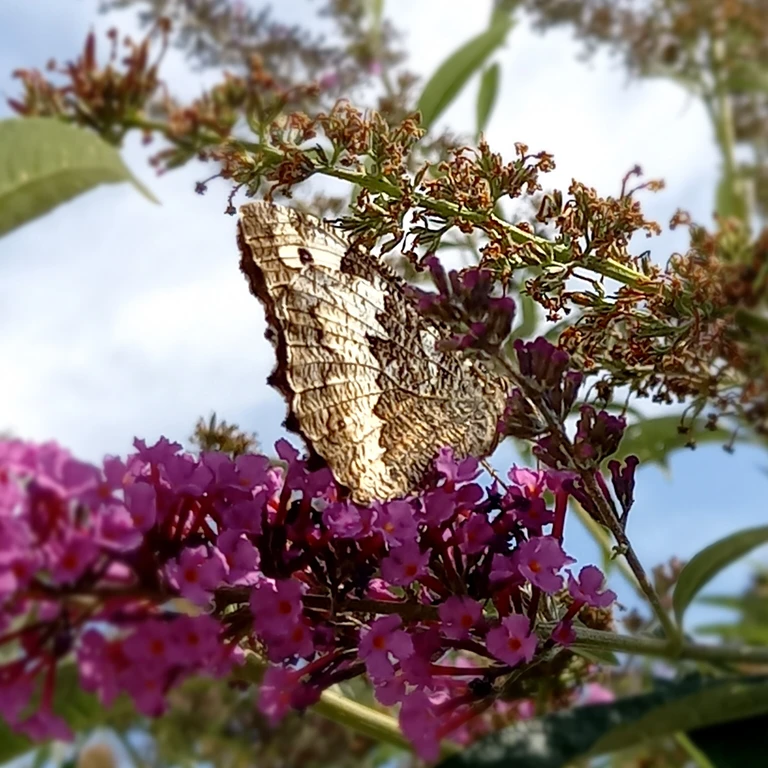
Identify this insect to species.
Brintesia circe
